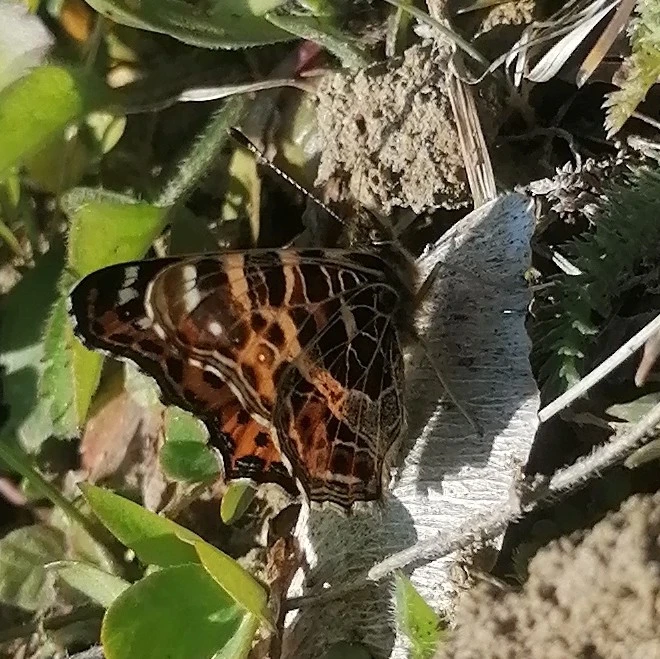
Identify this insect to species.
Araschnia levana
